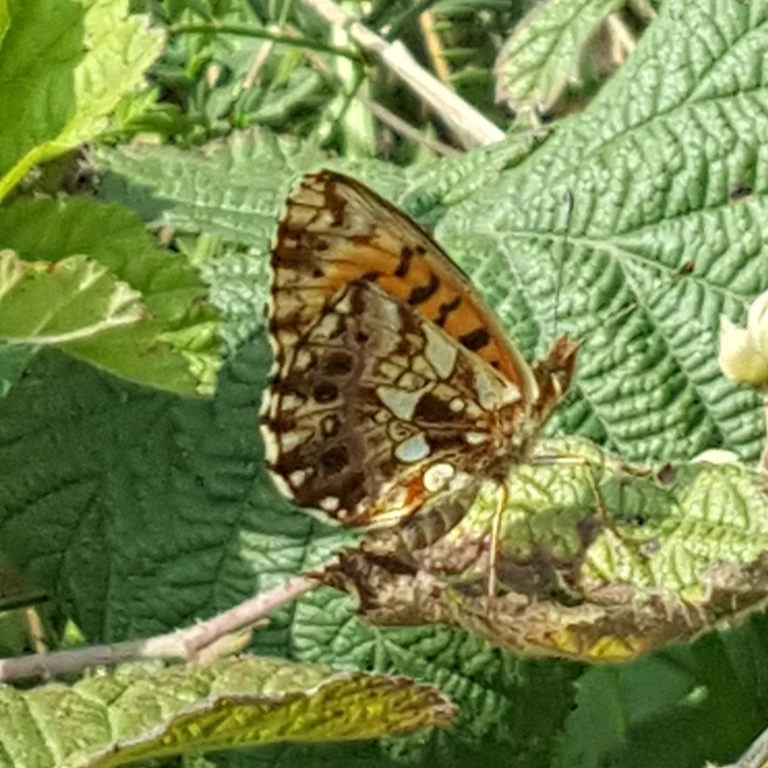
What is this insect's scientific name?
Boloria dia
